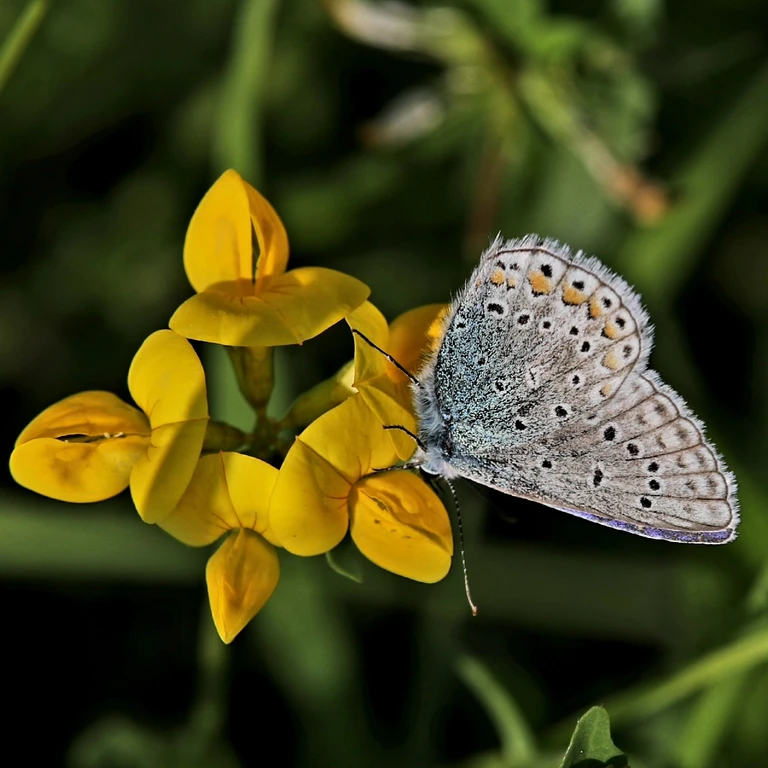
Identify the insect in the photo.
Polyommatus icarus
